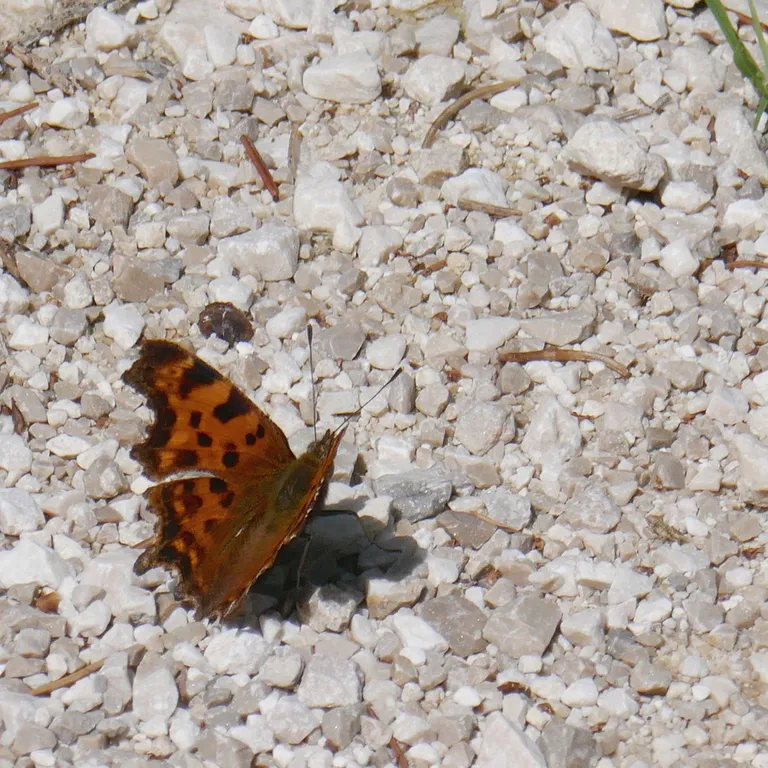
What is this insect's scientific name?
Polygonia c-album
